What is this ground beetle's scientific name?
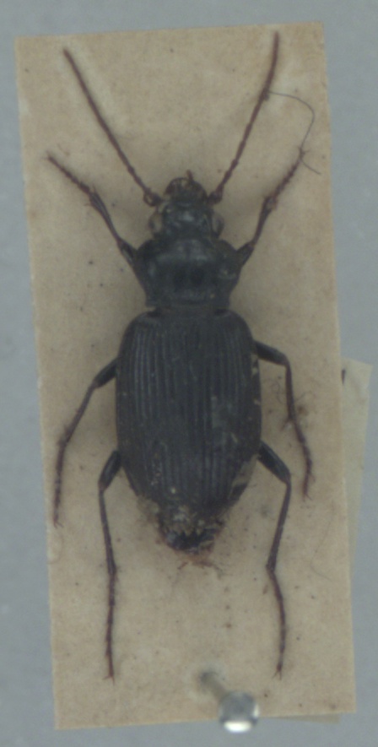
Nebria brevicollis
